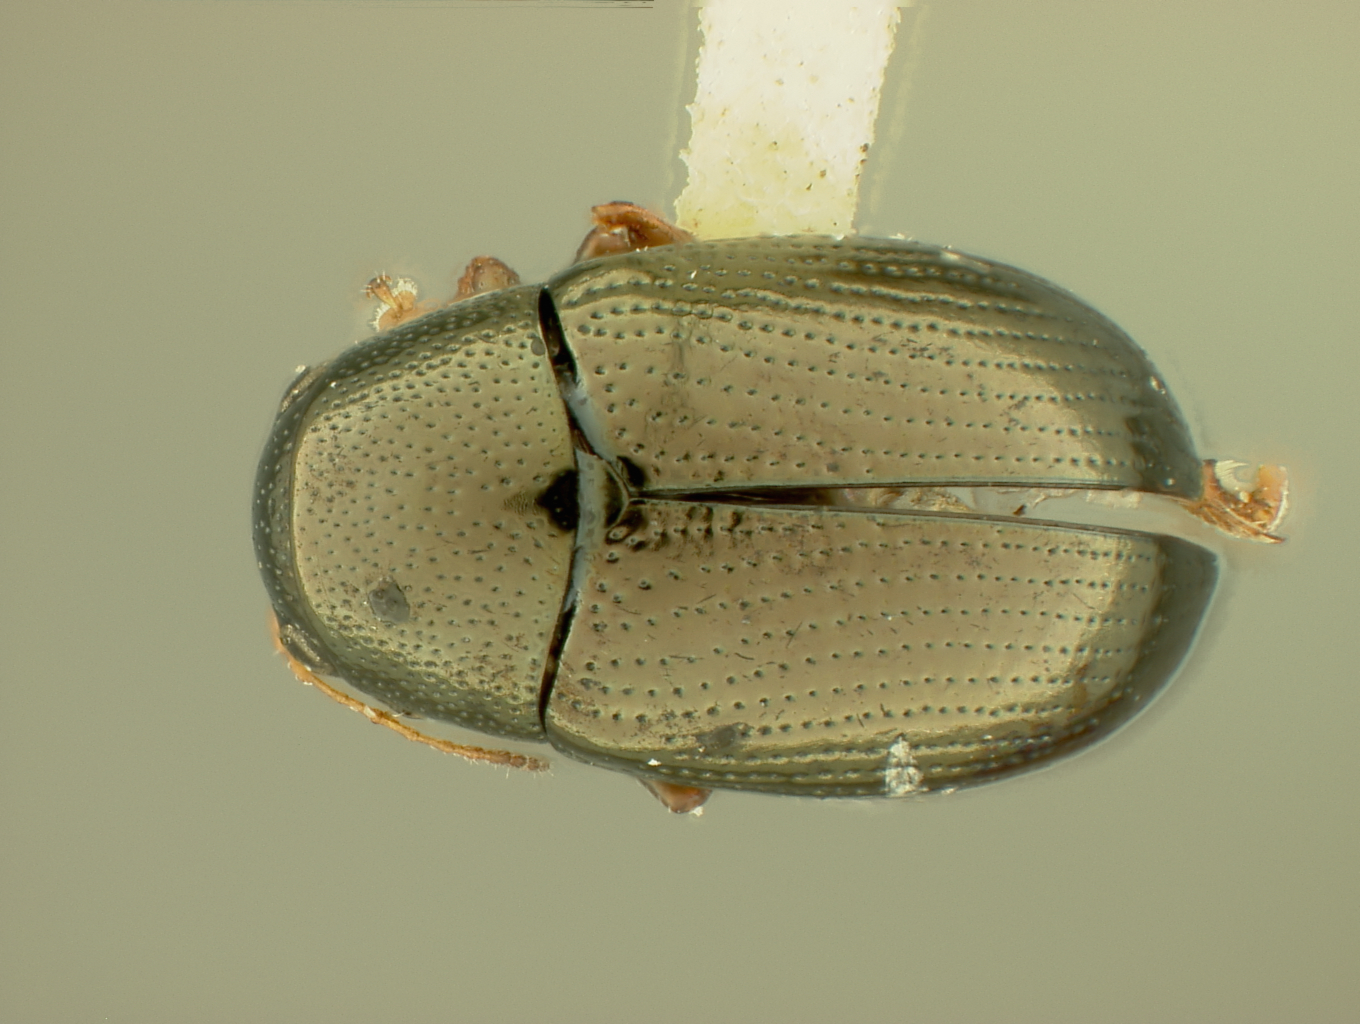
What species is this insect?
Chaetocnema prolata
